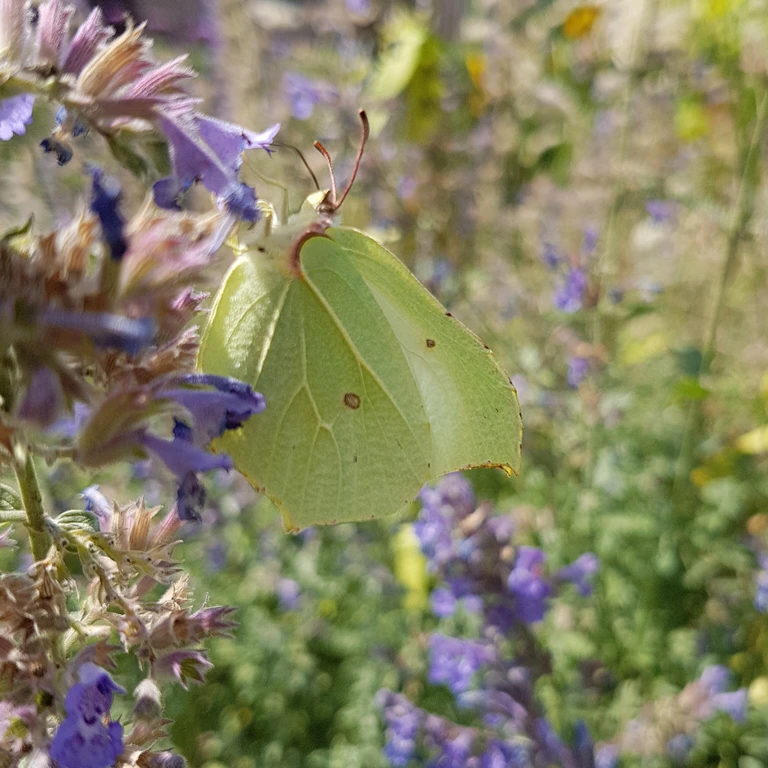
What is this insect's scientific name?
Gonepteryx rhamni
